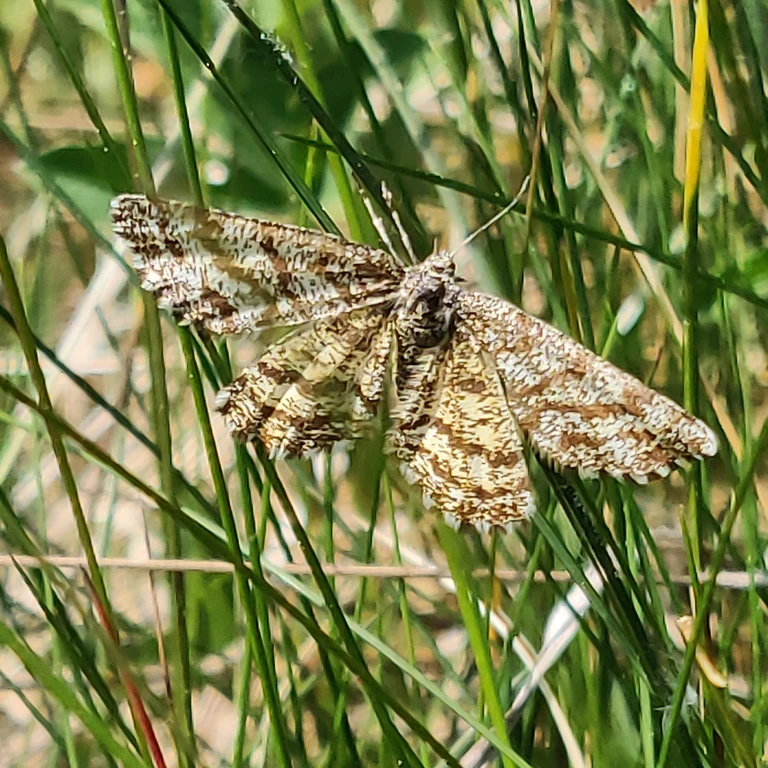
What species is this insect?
Ematurga atomaria
